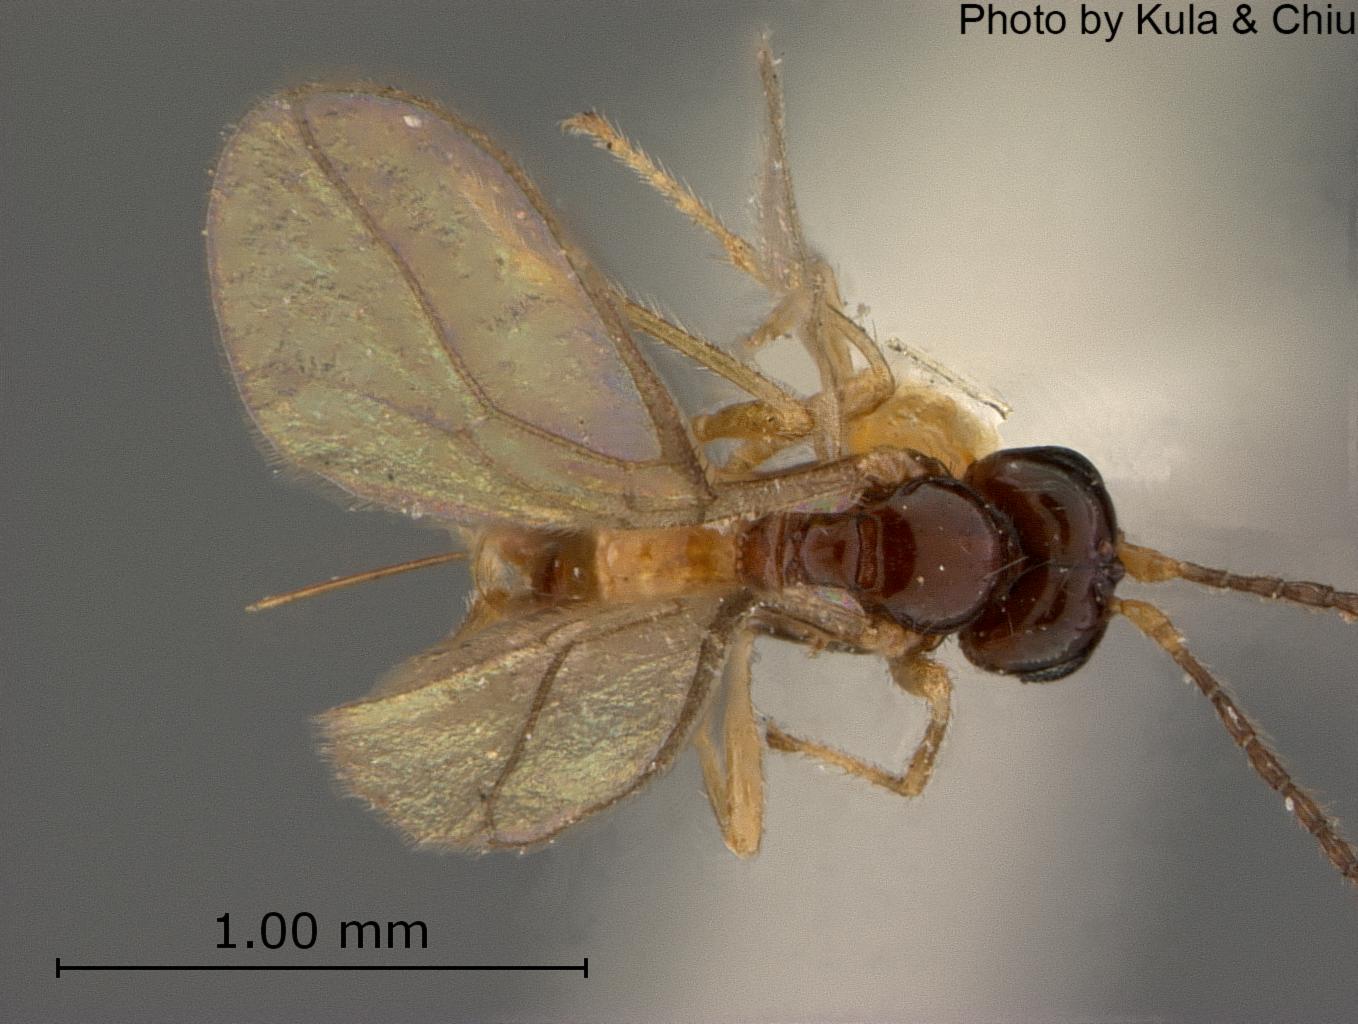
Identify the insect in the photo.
Aspilota armillariae
